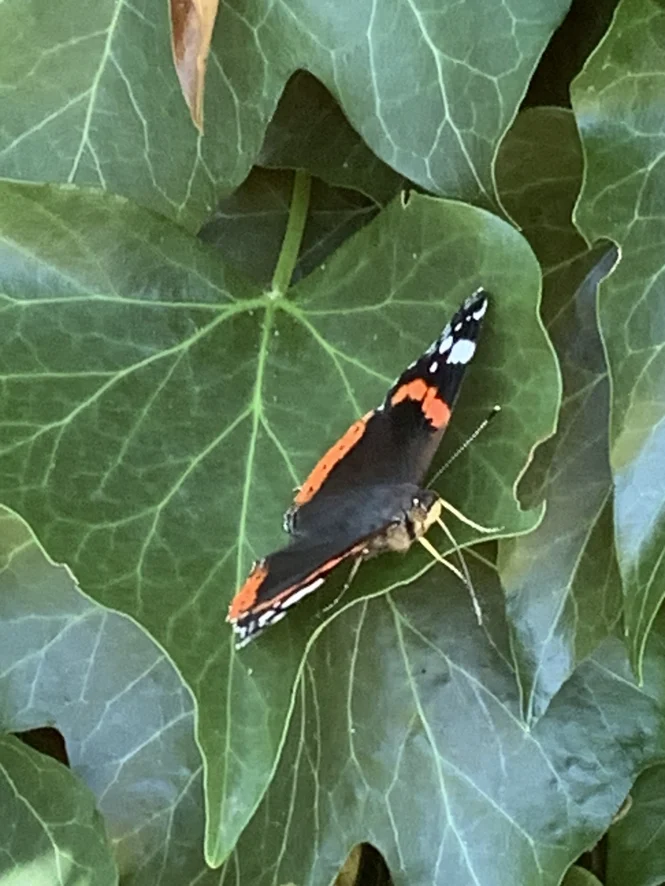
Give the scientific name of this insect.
Vanessa atalanta
